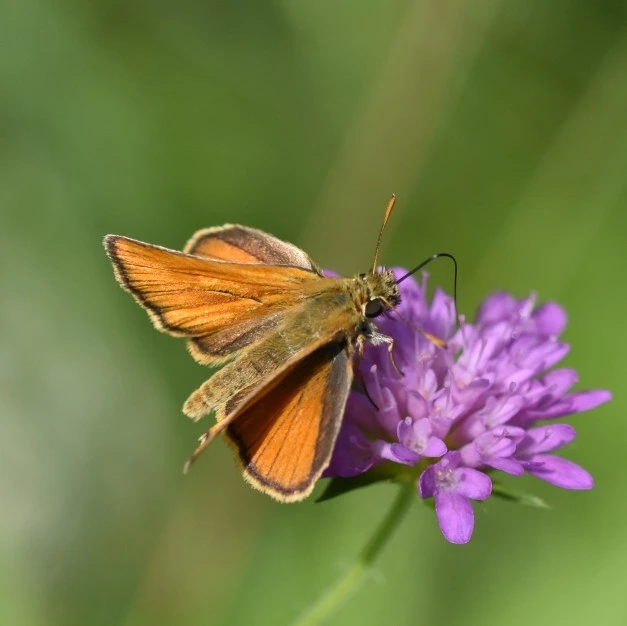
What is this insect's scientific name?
Thymelicus sylvestris
